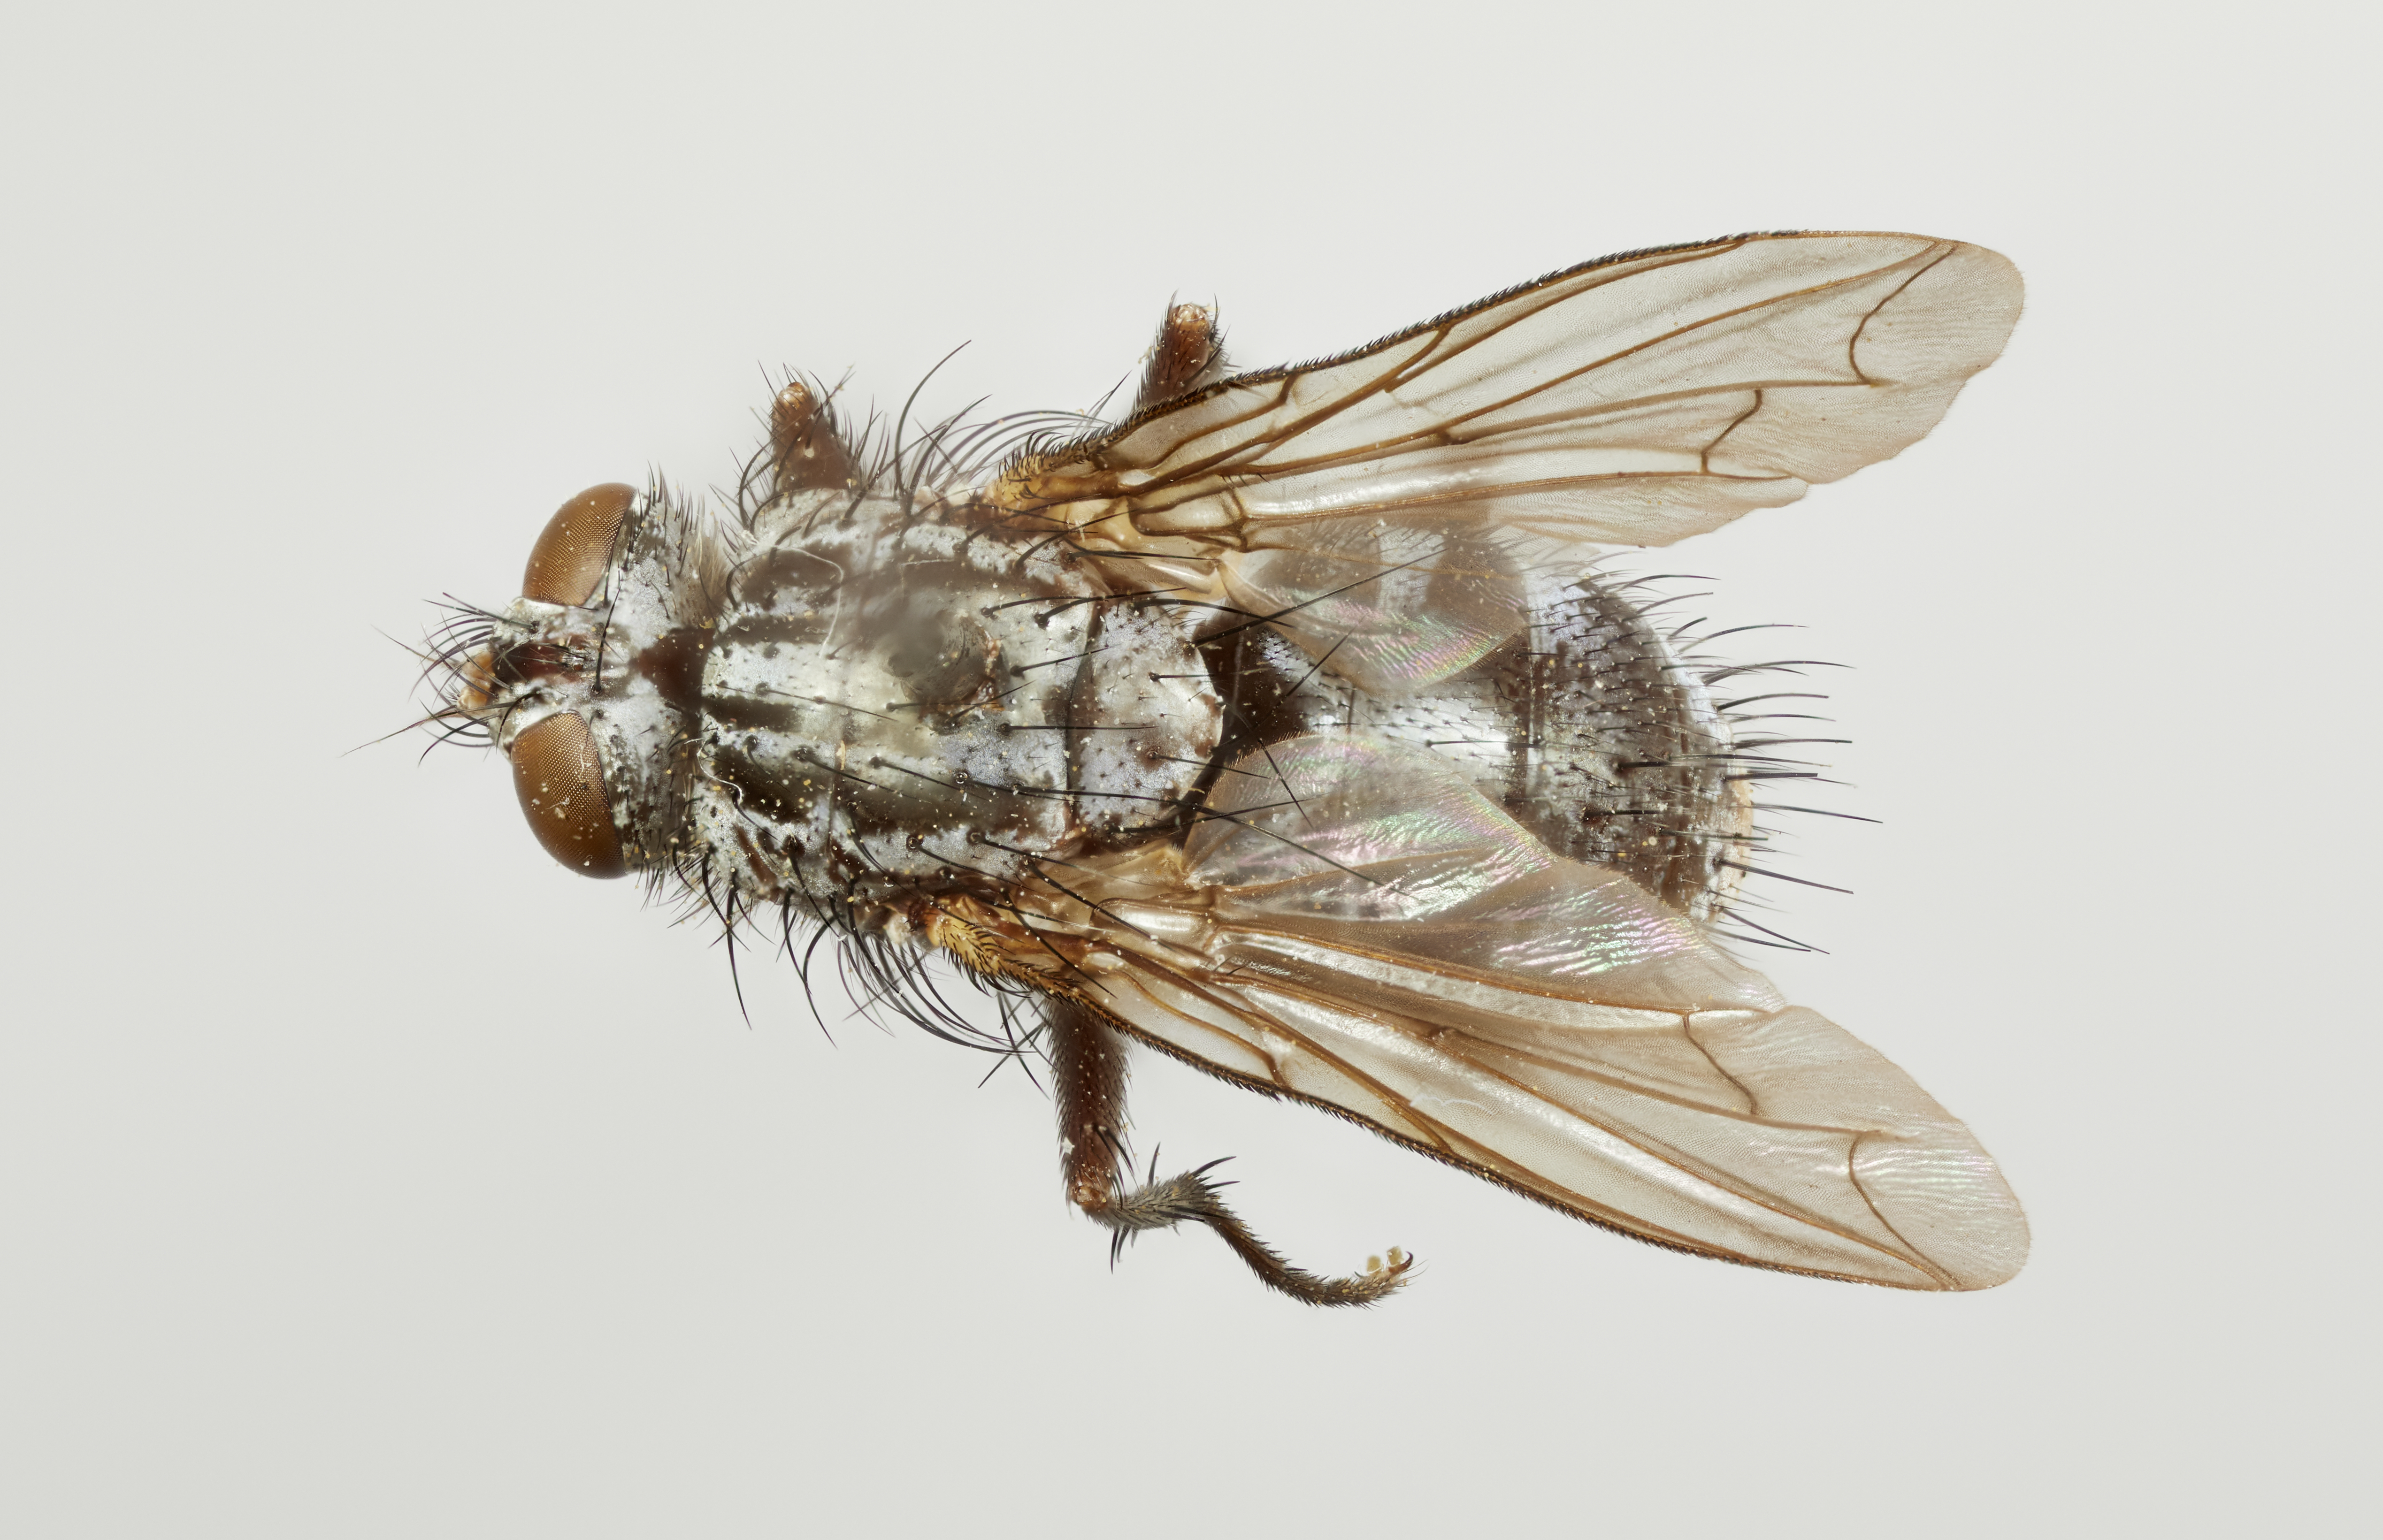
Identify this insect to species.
Xanthoernestia antennalis
